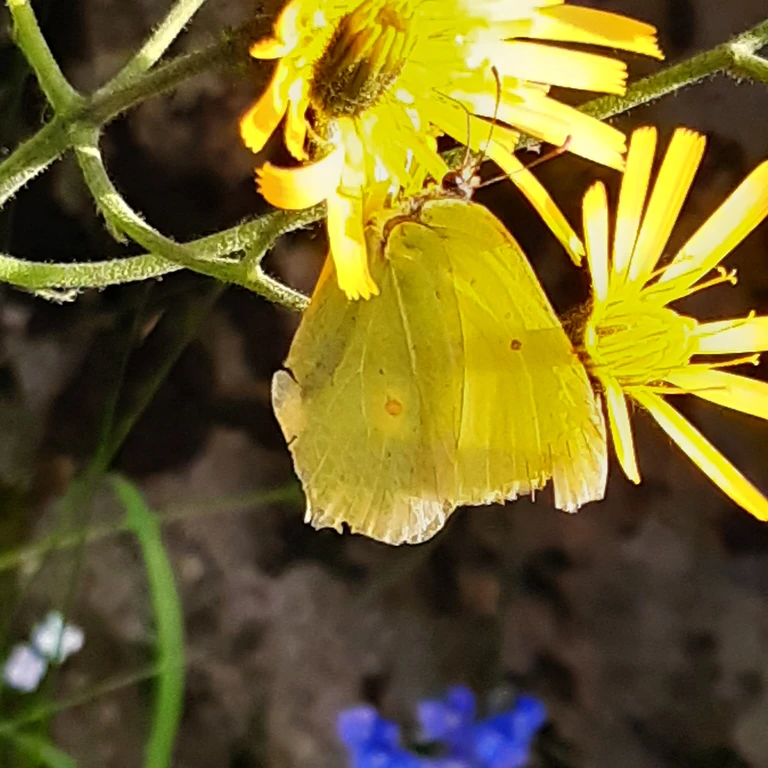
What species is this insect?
Gonepteryx rhamni
